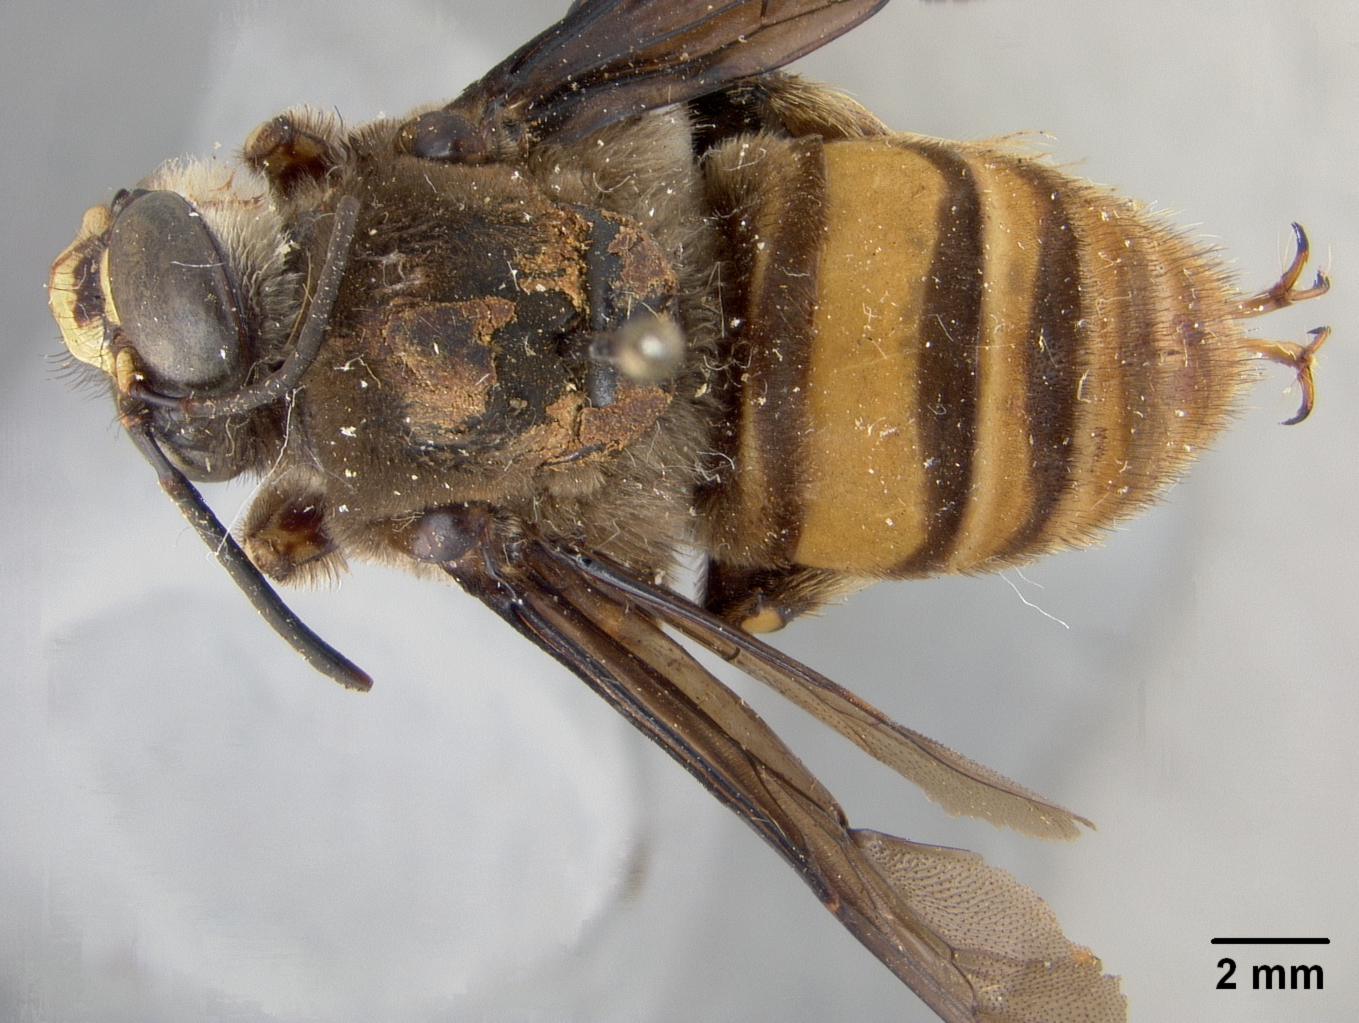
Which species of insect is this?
Epicharis phenacura
